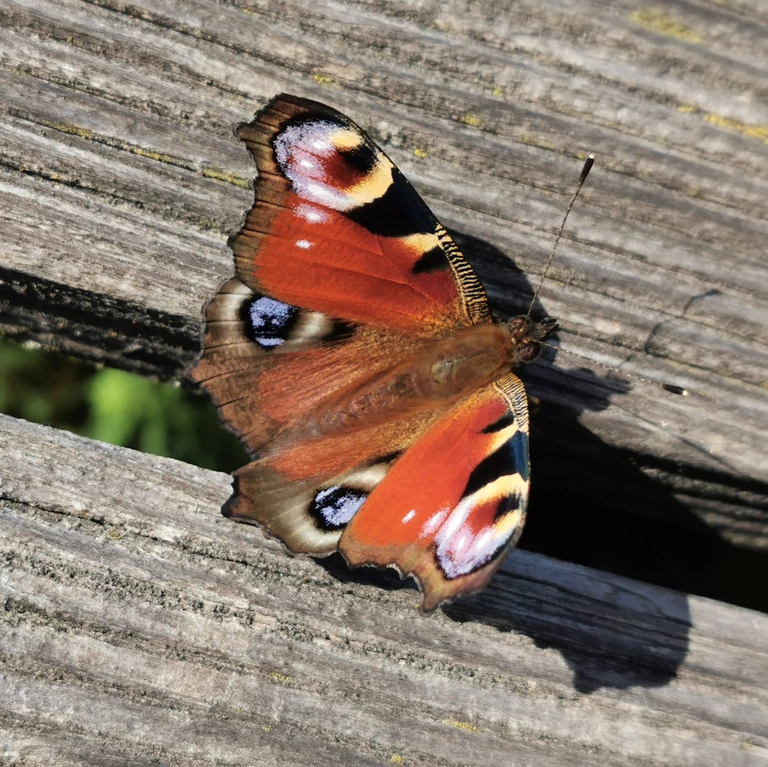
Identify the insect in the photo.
Aglais io
